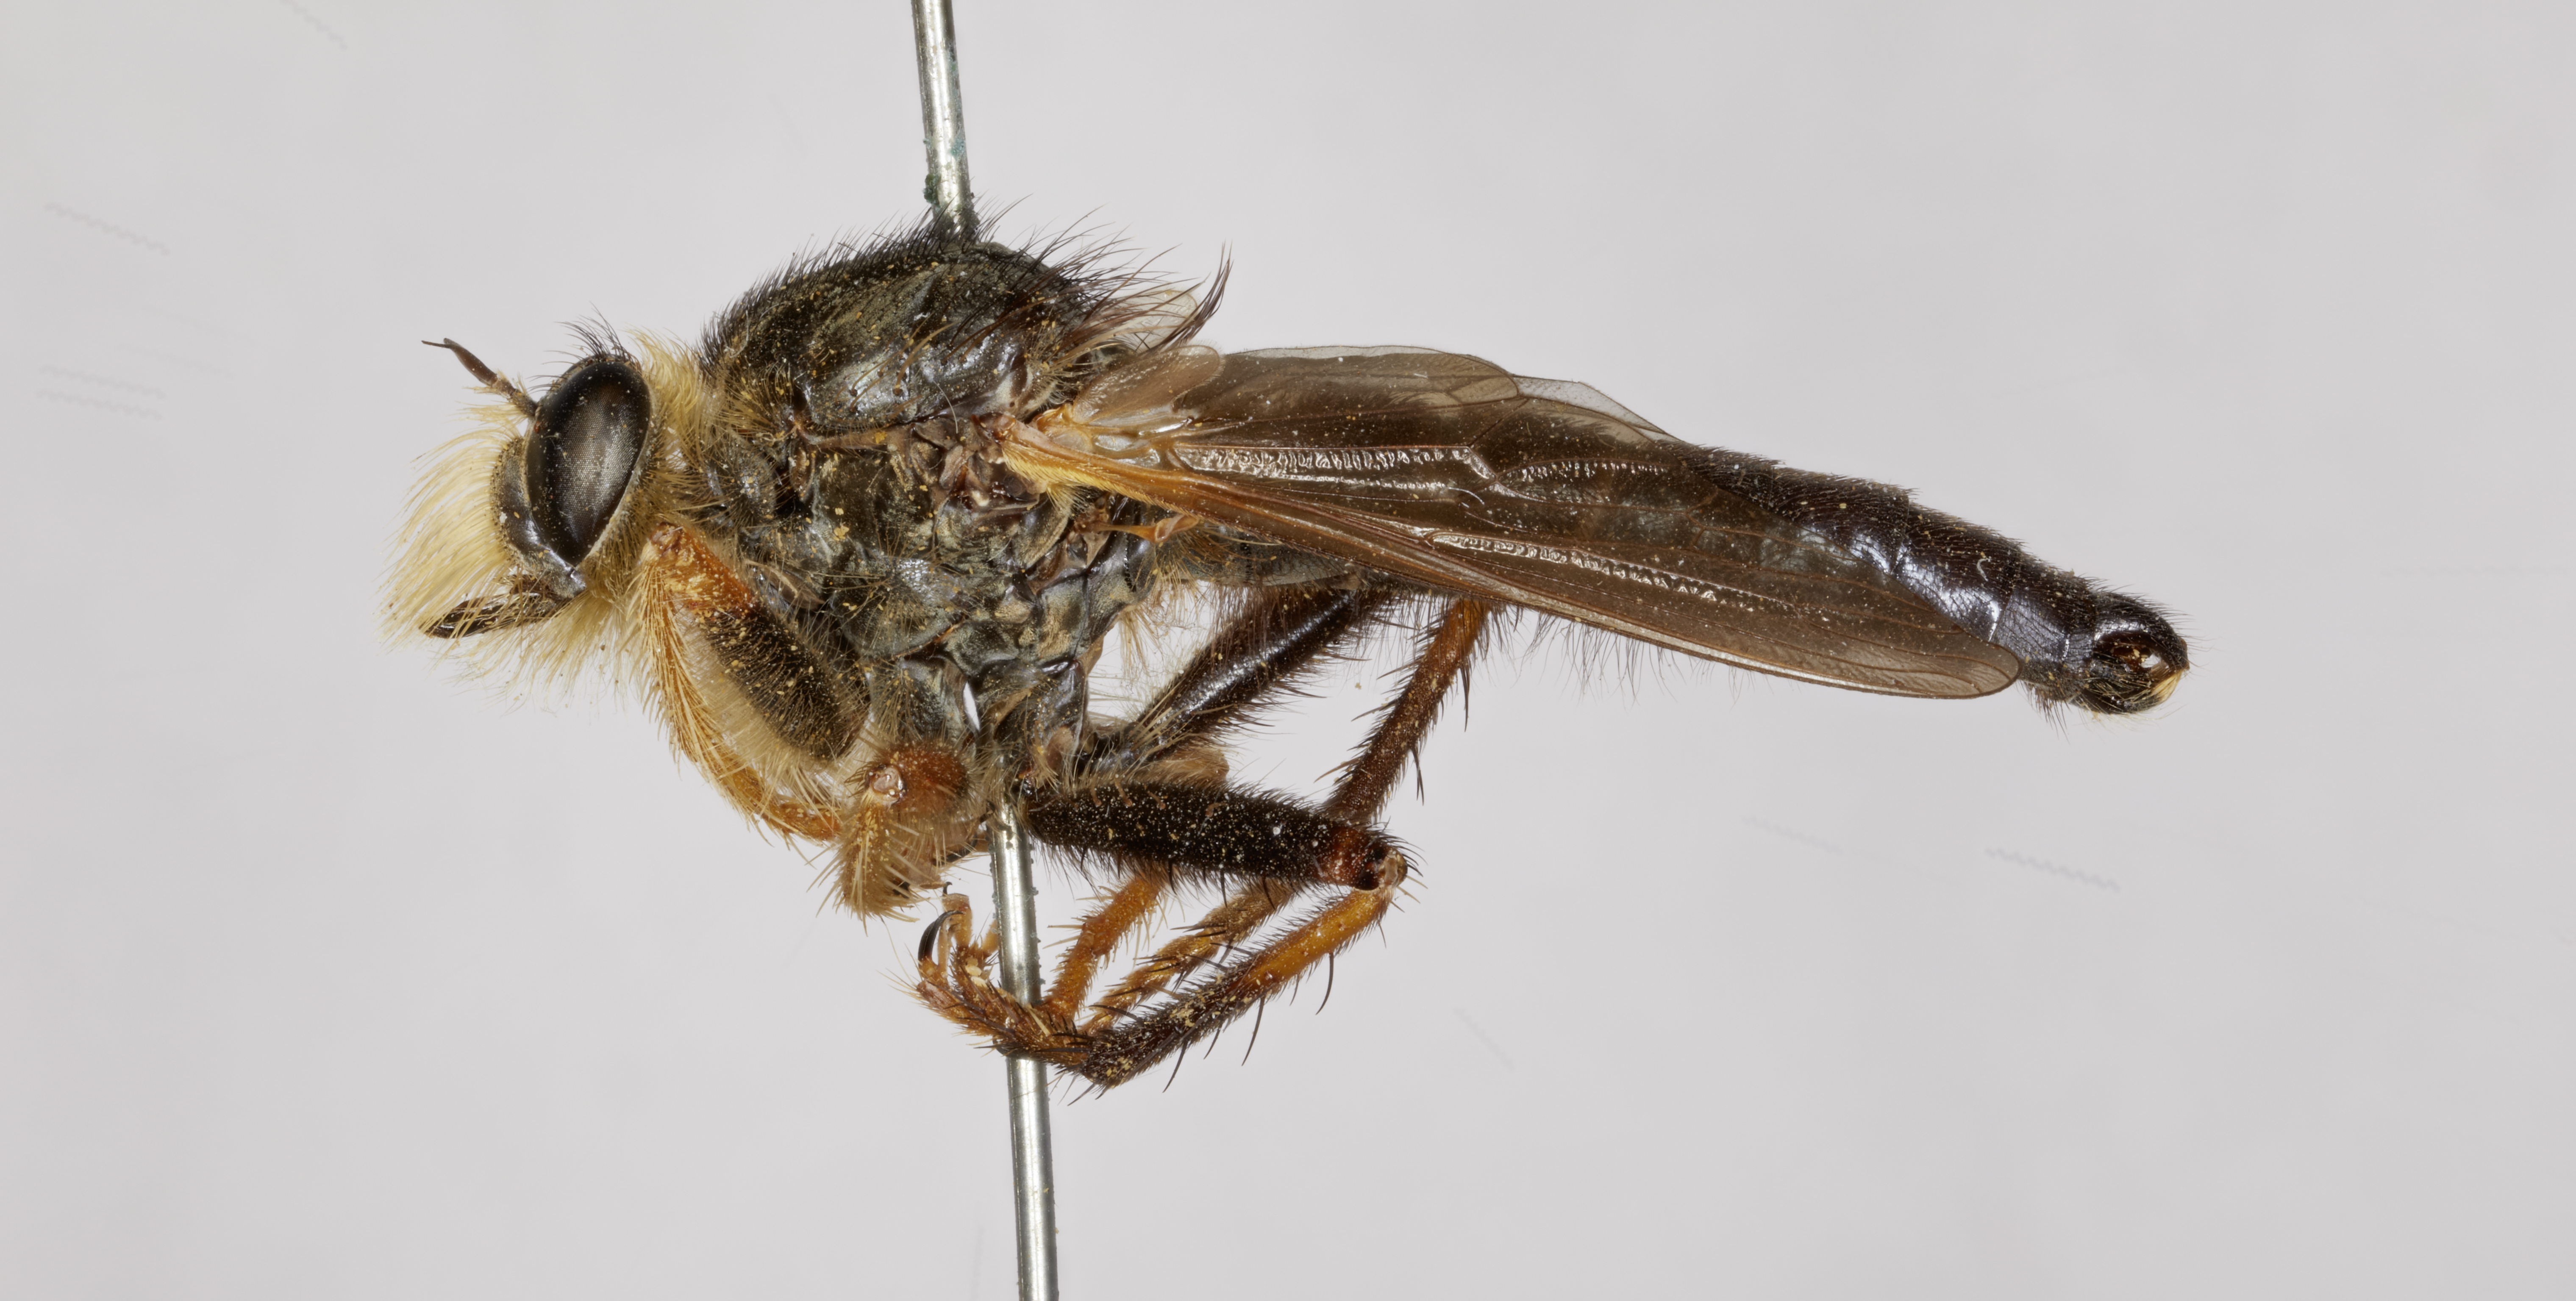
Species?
Stenopogon bakeri
